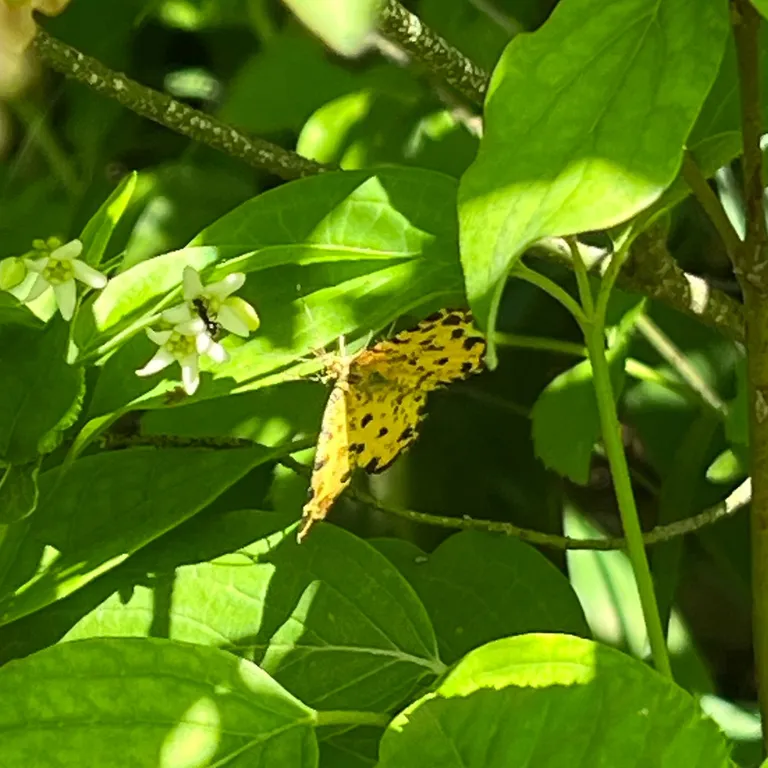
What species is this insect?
Pseudopanthera macularia
